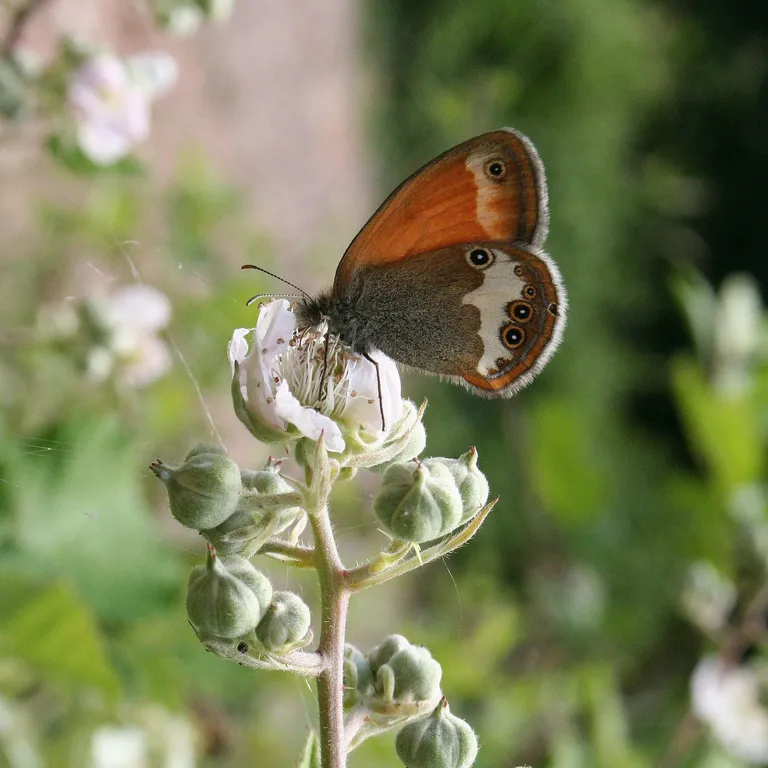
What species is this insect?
Coenonympha arcania
